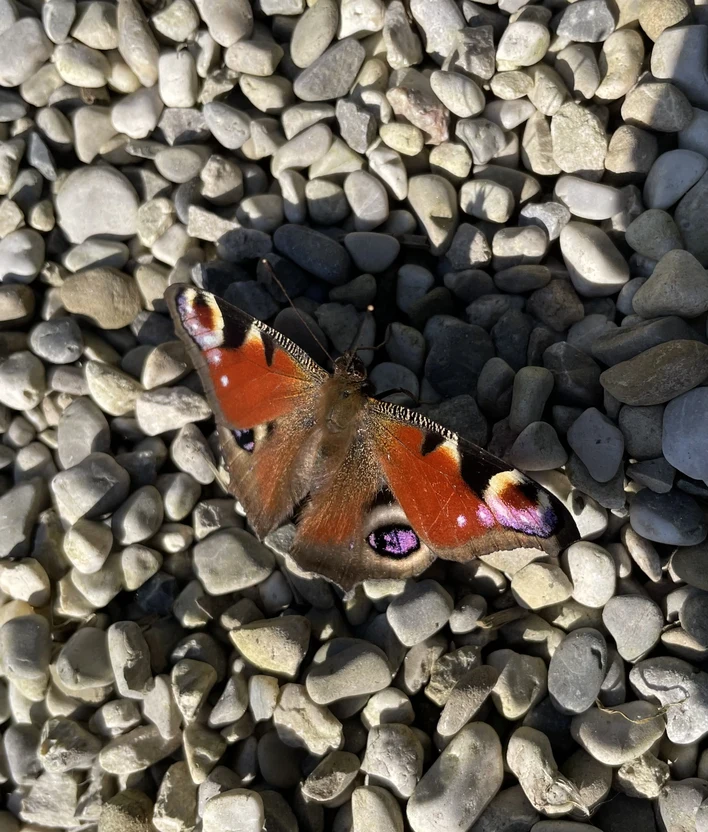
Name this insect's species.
Aglais io
